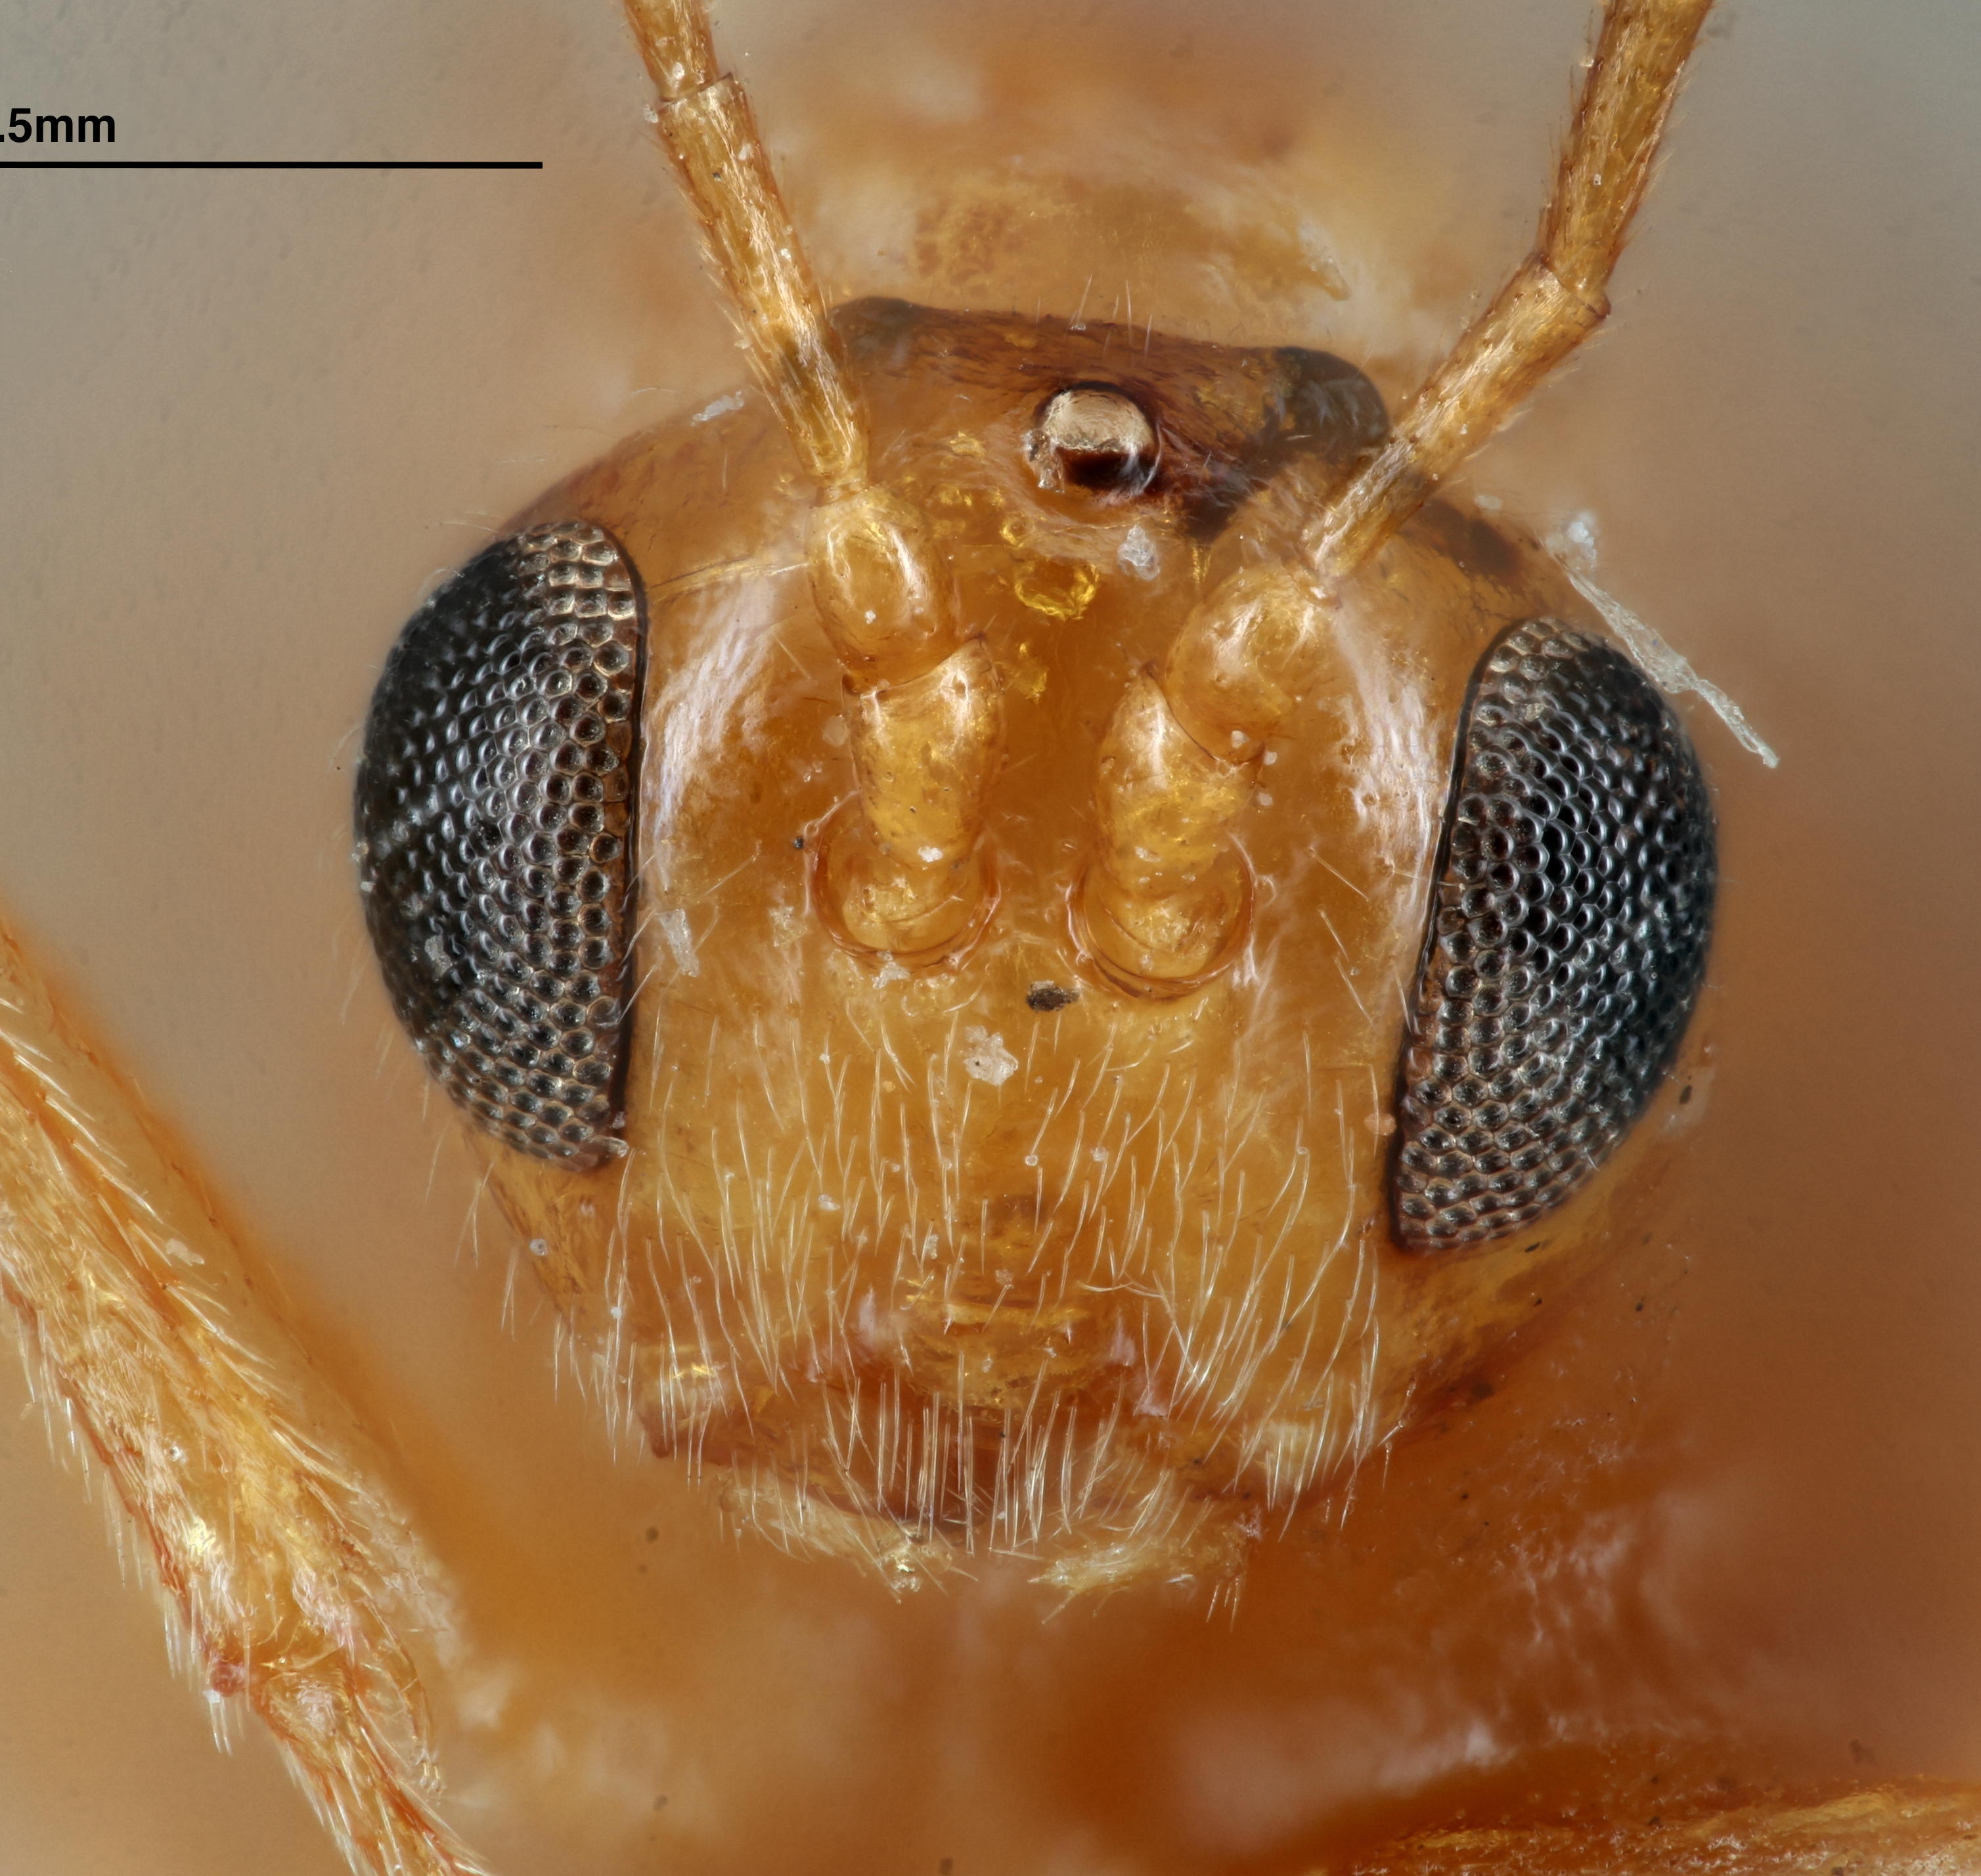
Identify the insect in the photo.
Diplolepis sessilis
